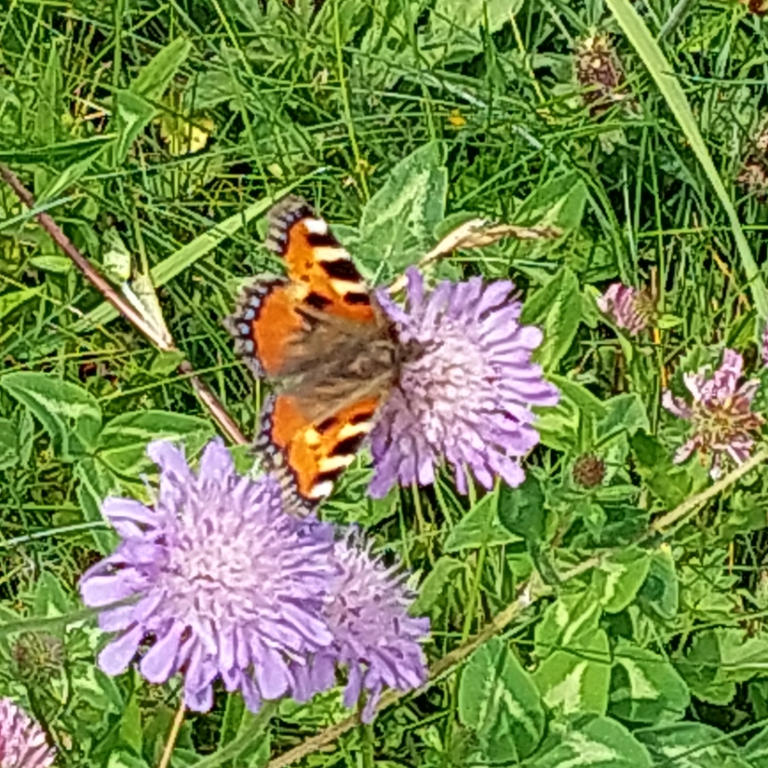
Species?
Aglais urticae
